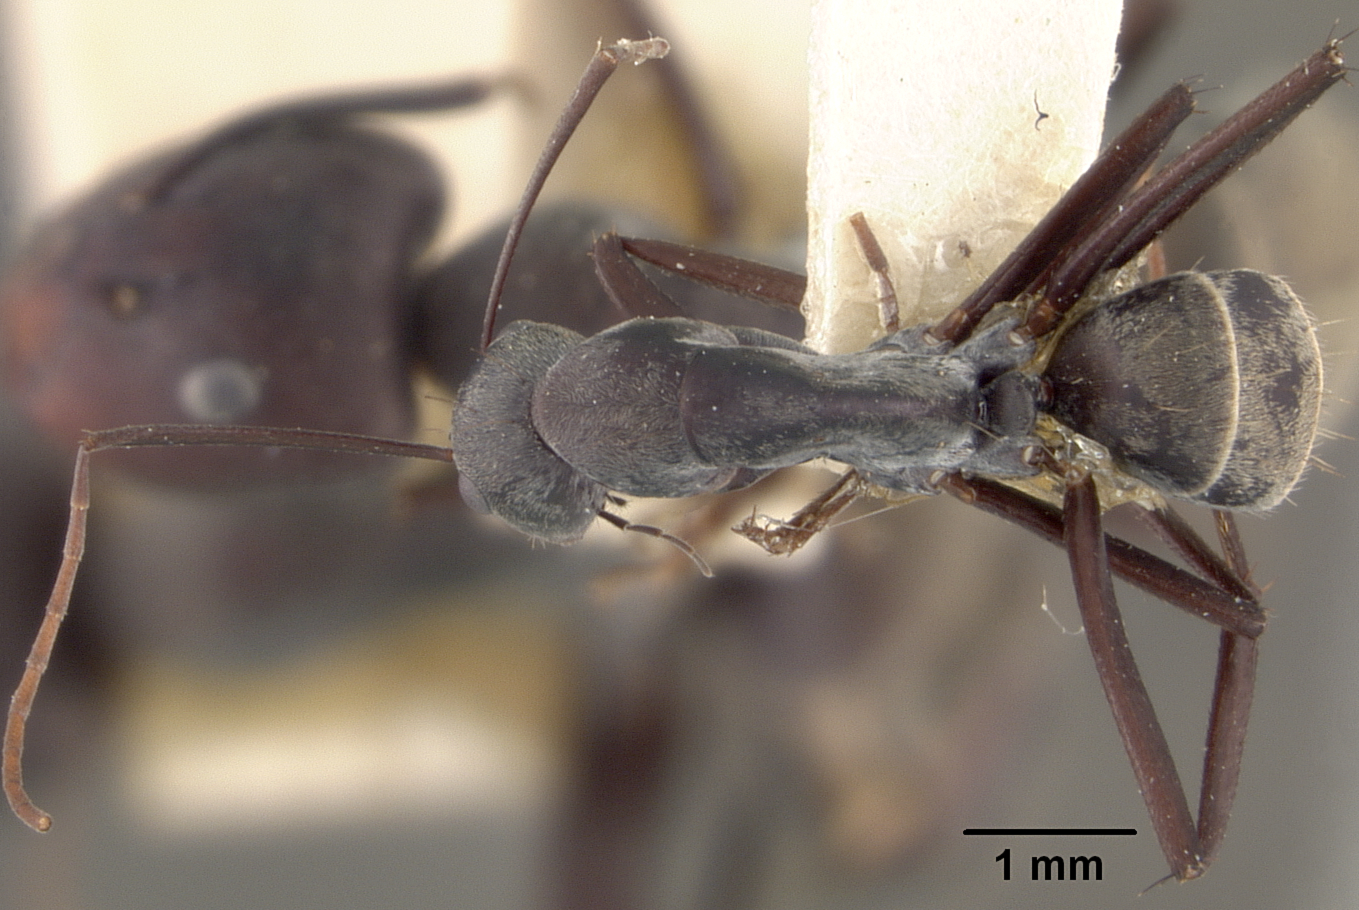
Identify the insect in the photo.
Camponotus rufoglaucus
